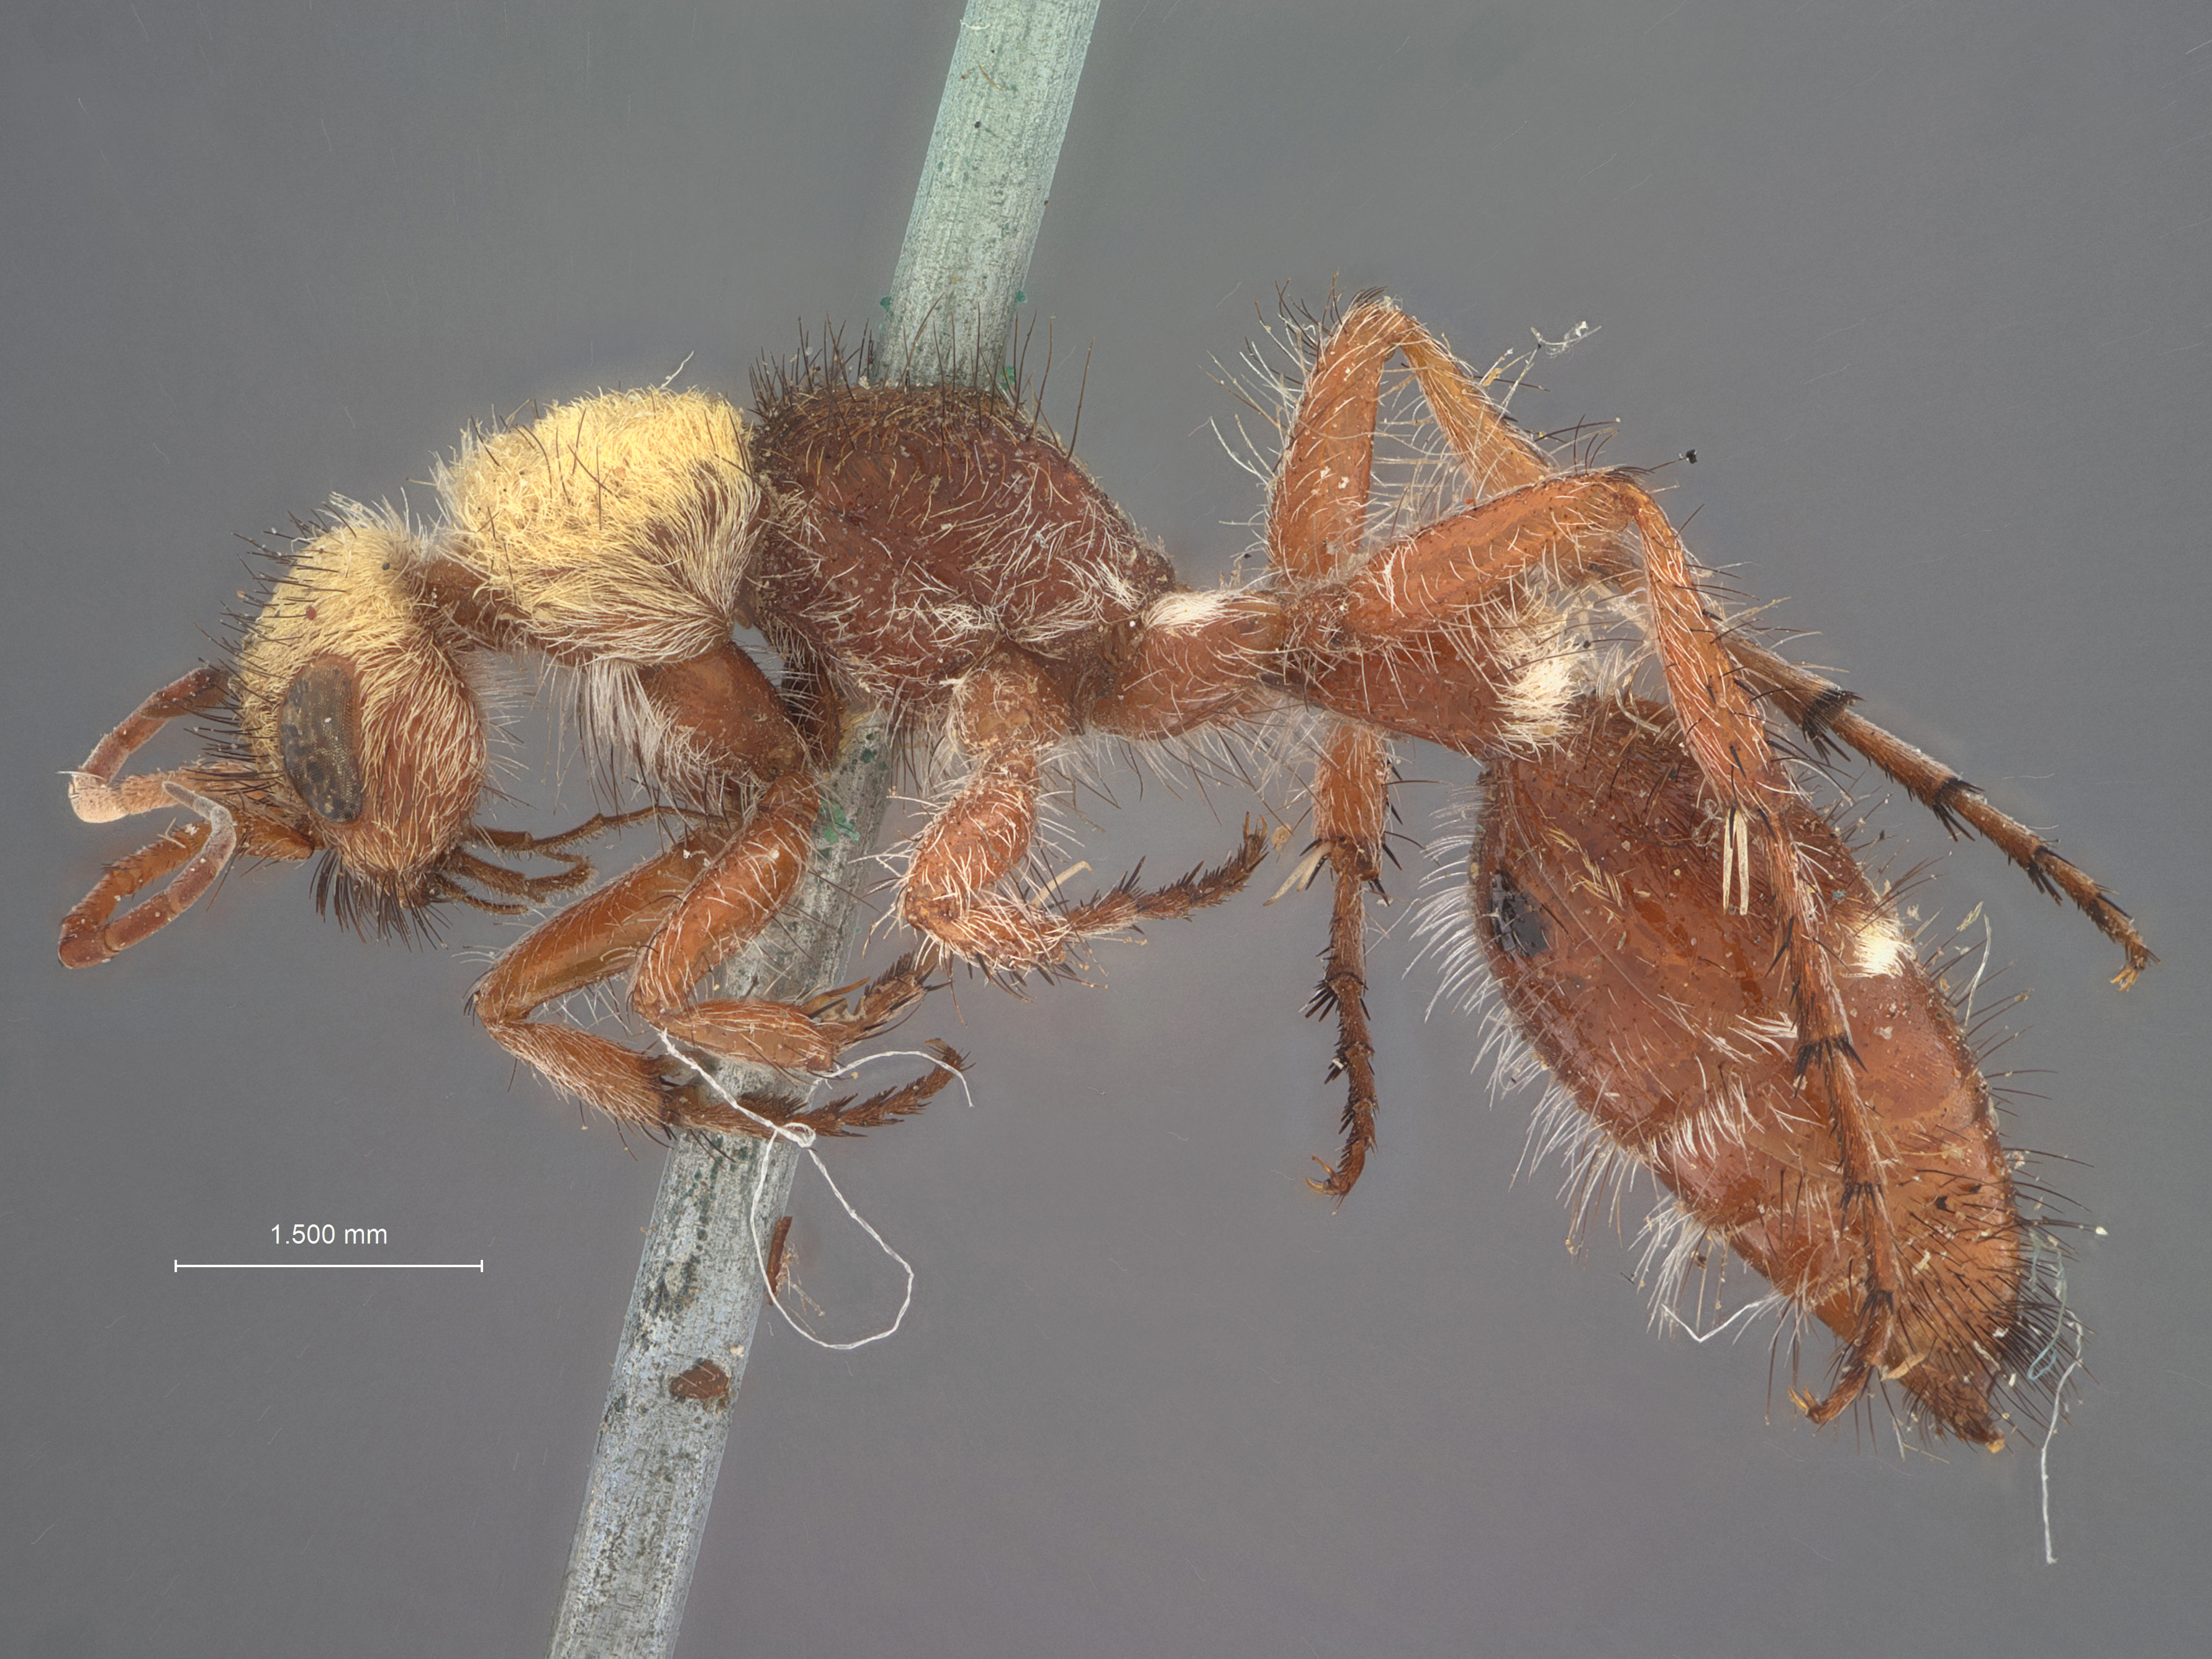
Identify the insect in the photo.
Chyphotes mirabilis
